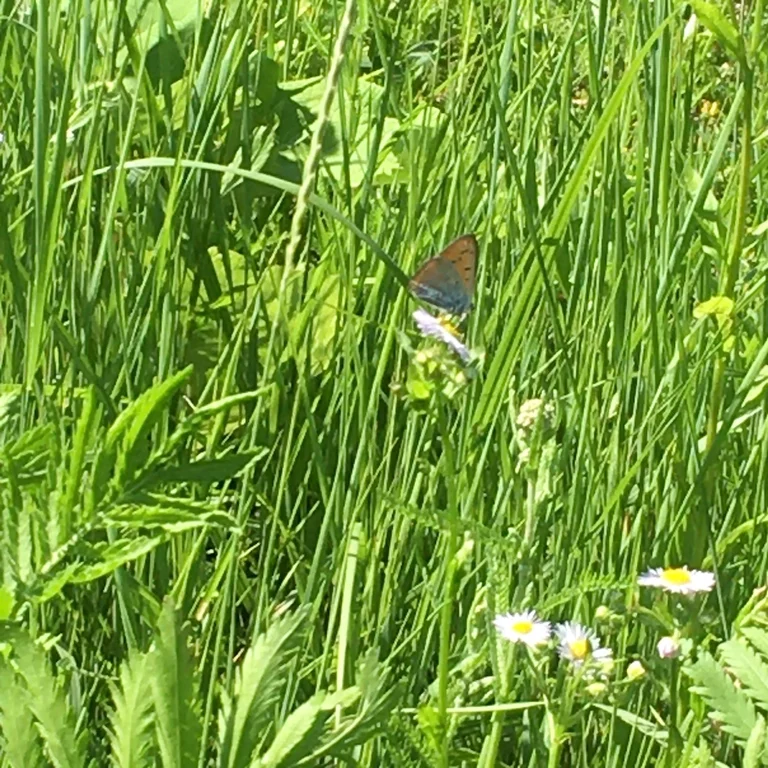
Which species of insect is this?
Lycaena dispar
